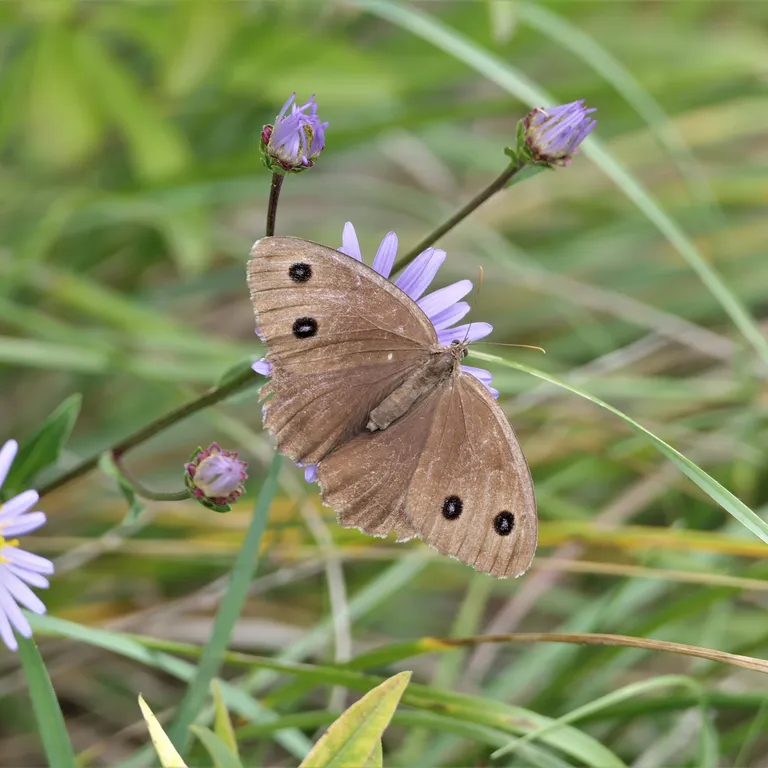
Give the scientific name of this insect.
Minois dryas
